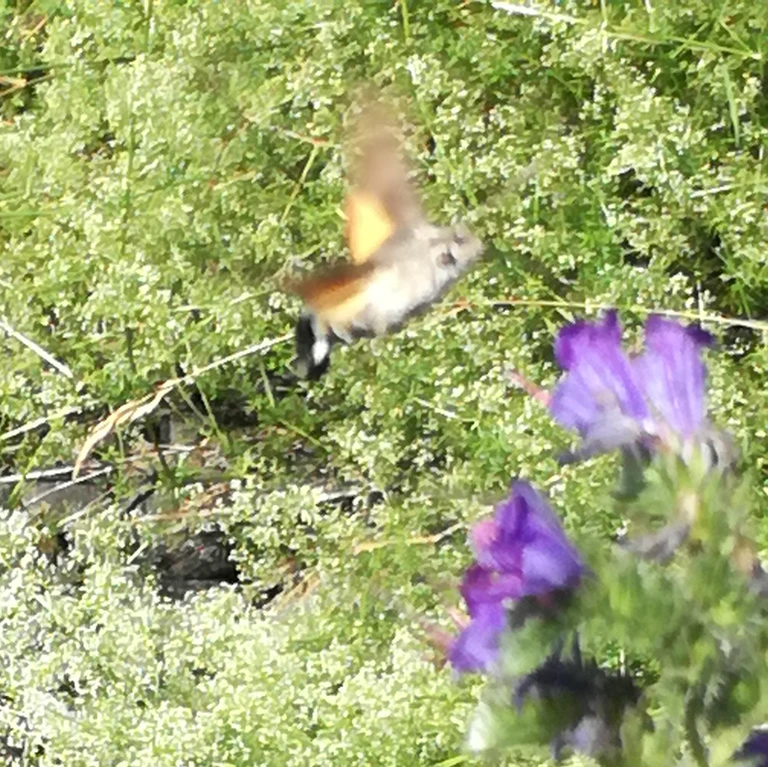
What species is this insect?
Macroglossum stellatarum
